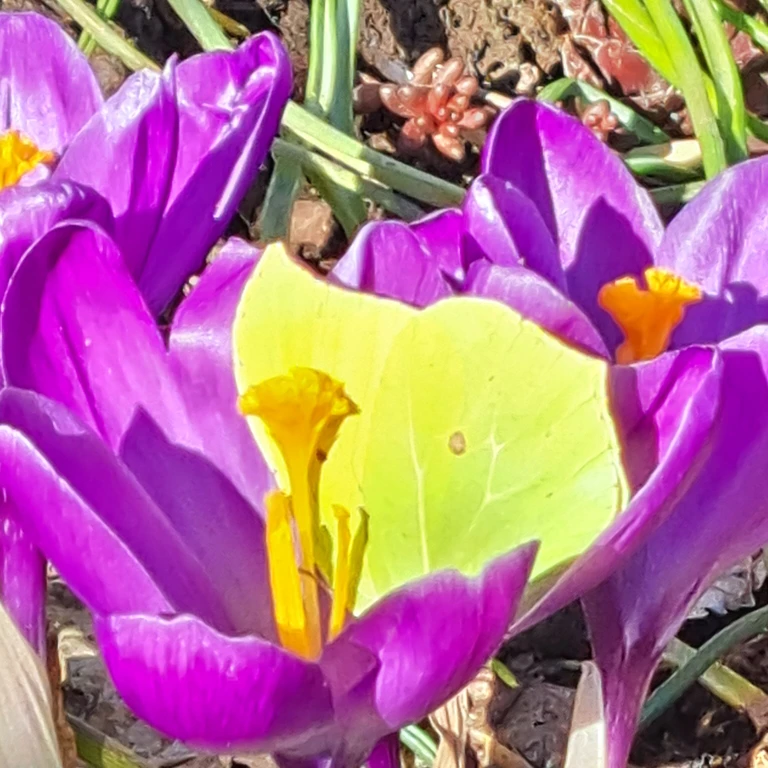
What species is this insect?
Gonepteryx rhamni
